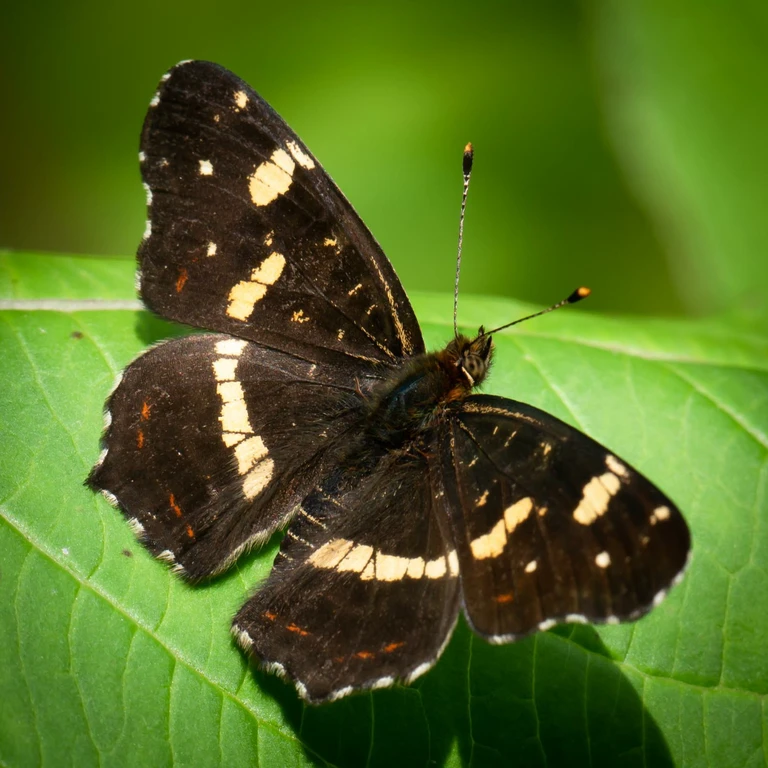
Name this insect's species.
Araschnia levana
